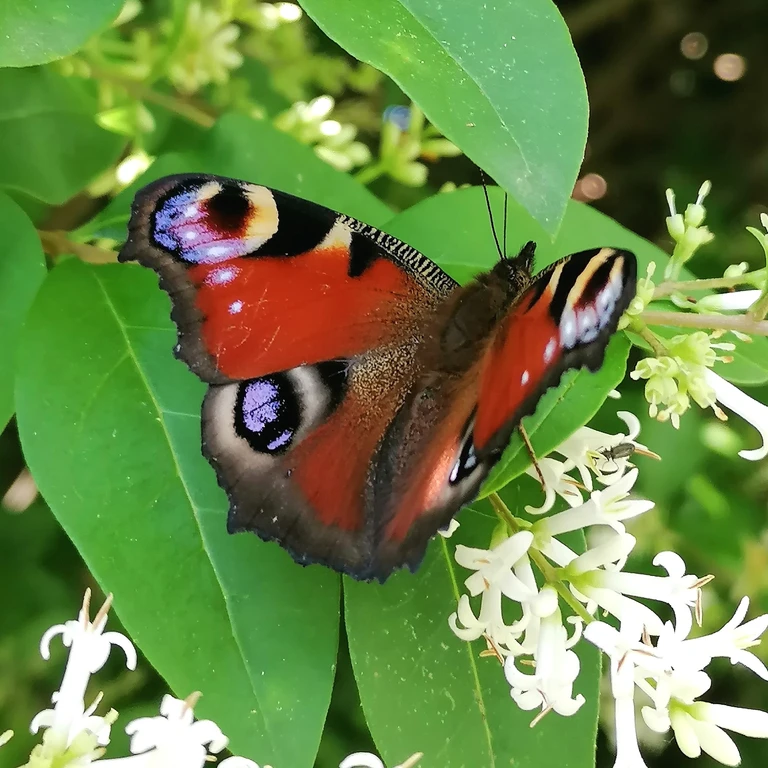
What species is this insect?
Aglais io
